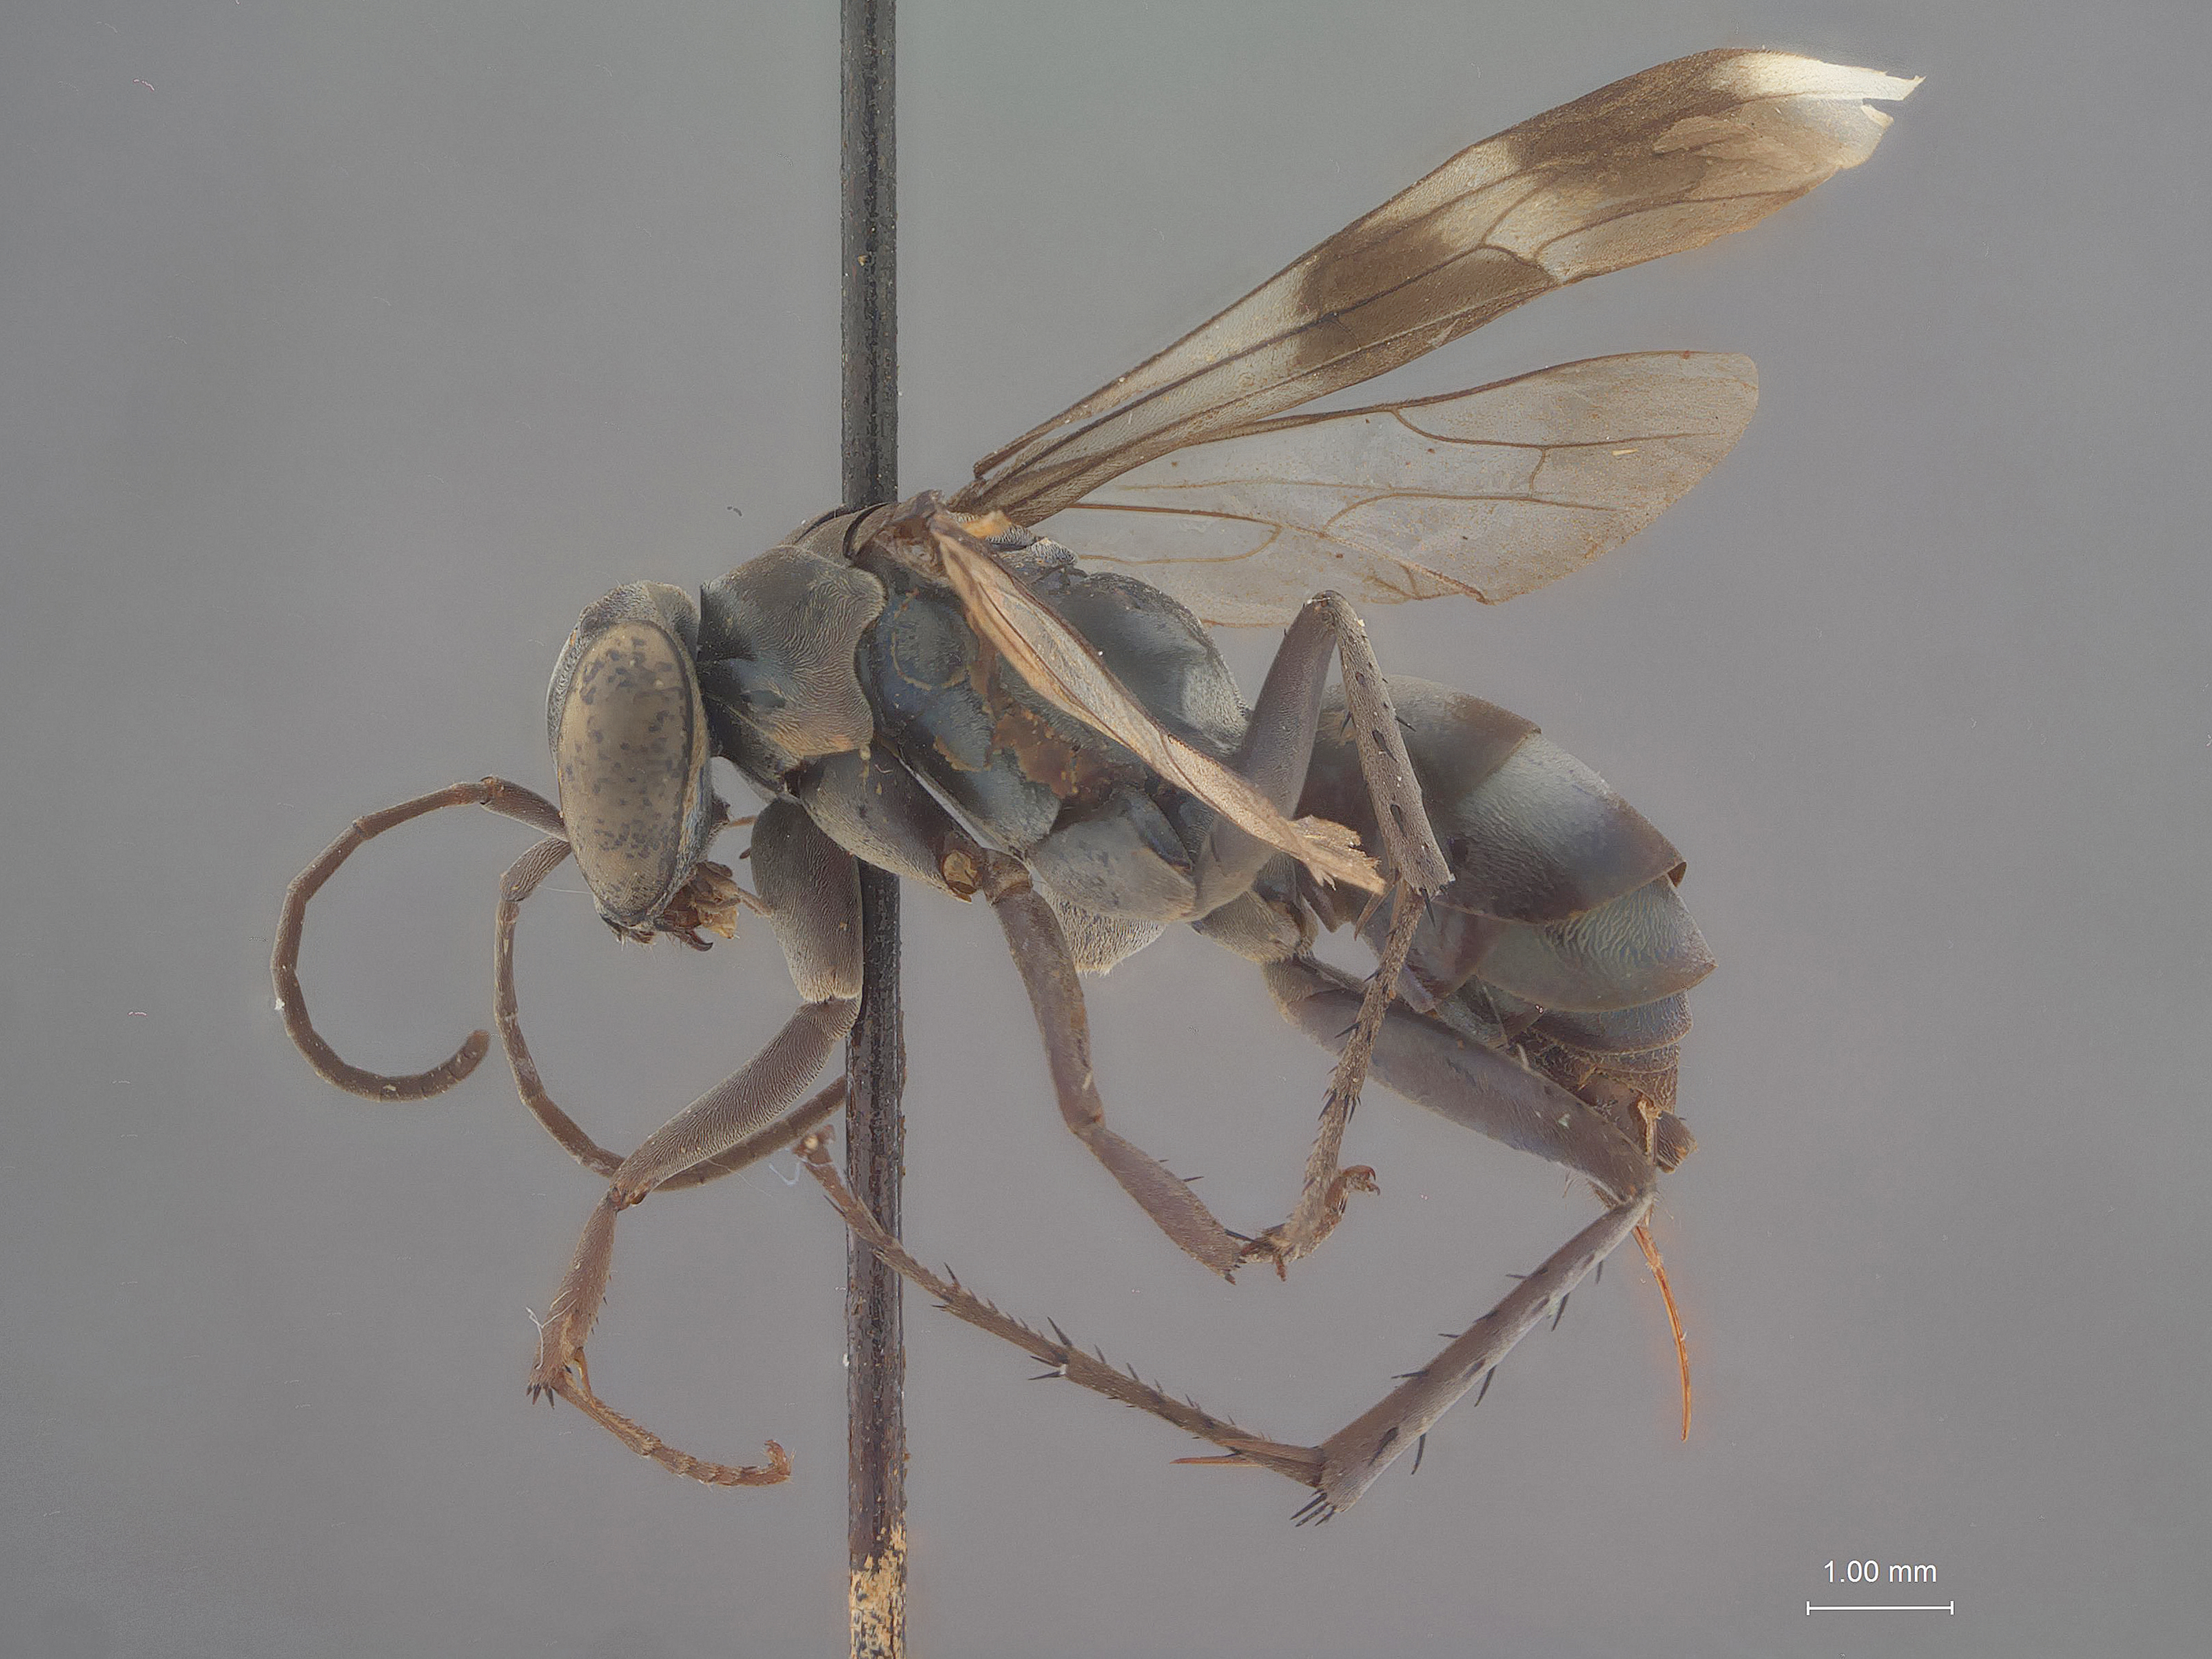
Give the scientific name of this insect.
Marochares clavelina
